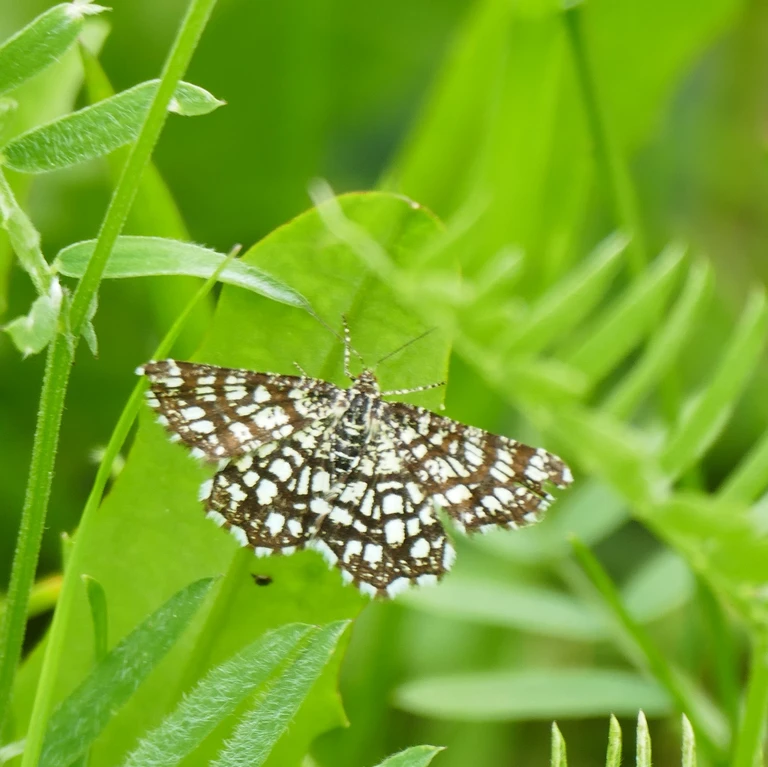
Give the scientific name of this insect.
Chiasmia clathrata
